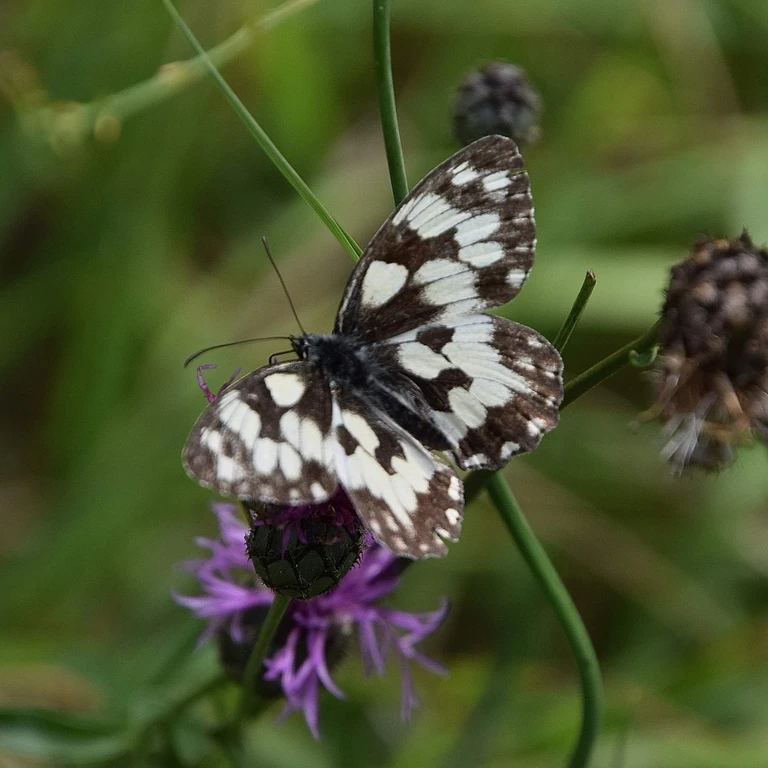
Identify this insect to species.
Melanargia galathea
